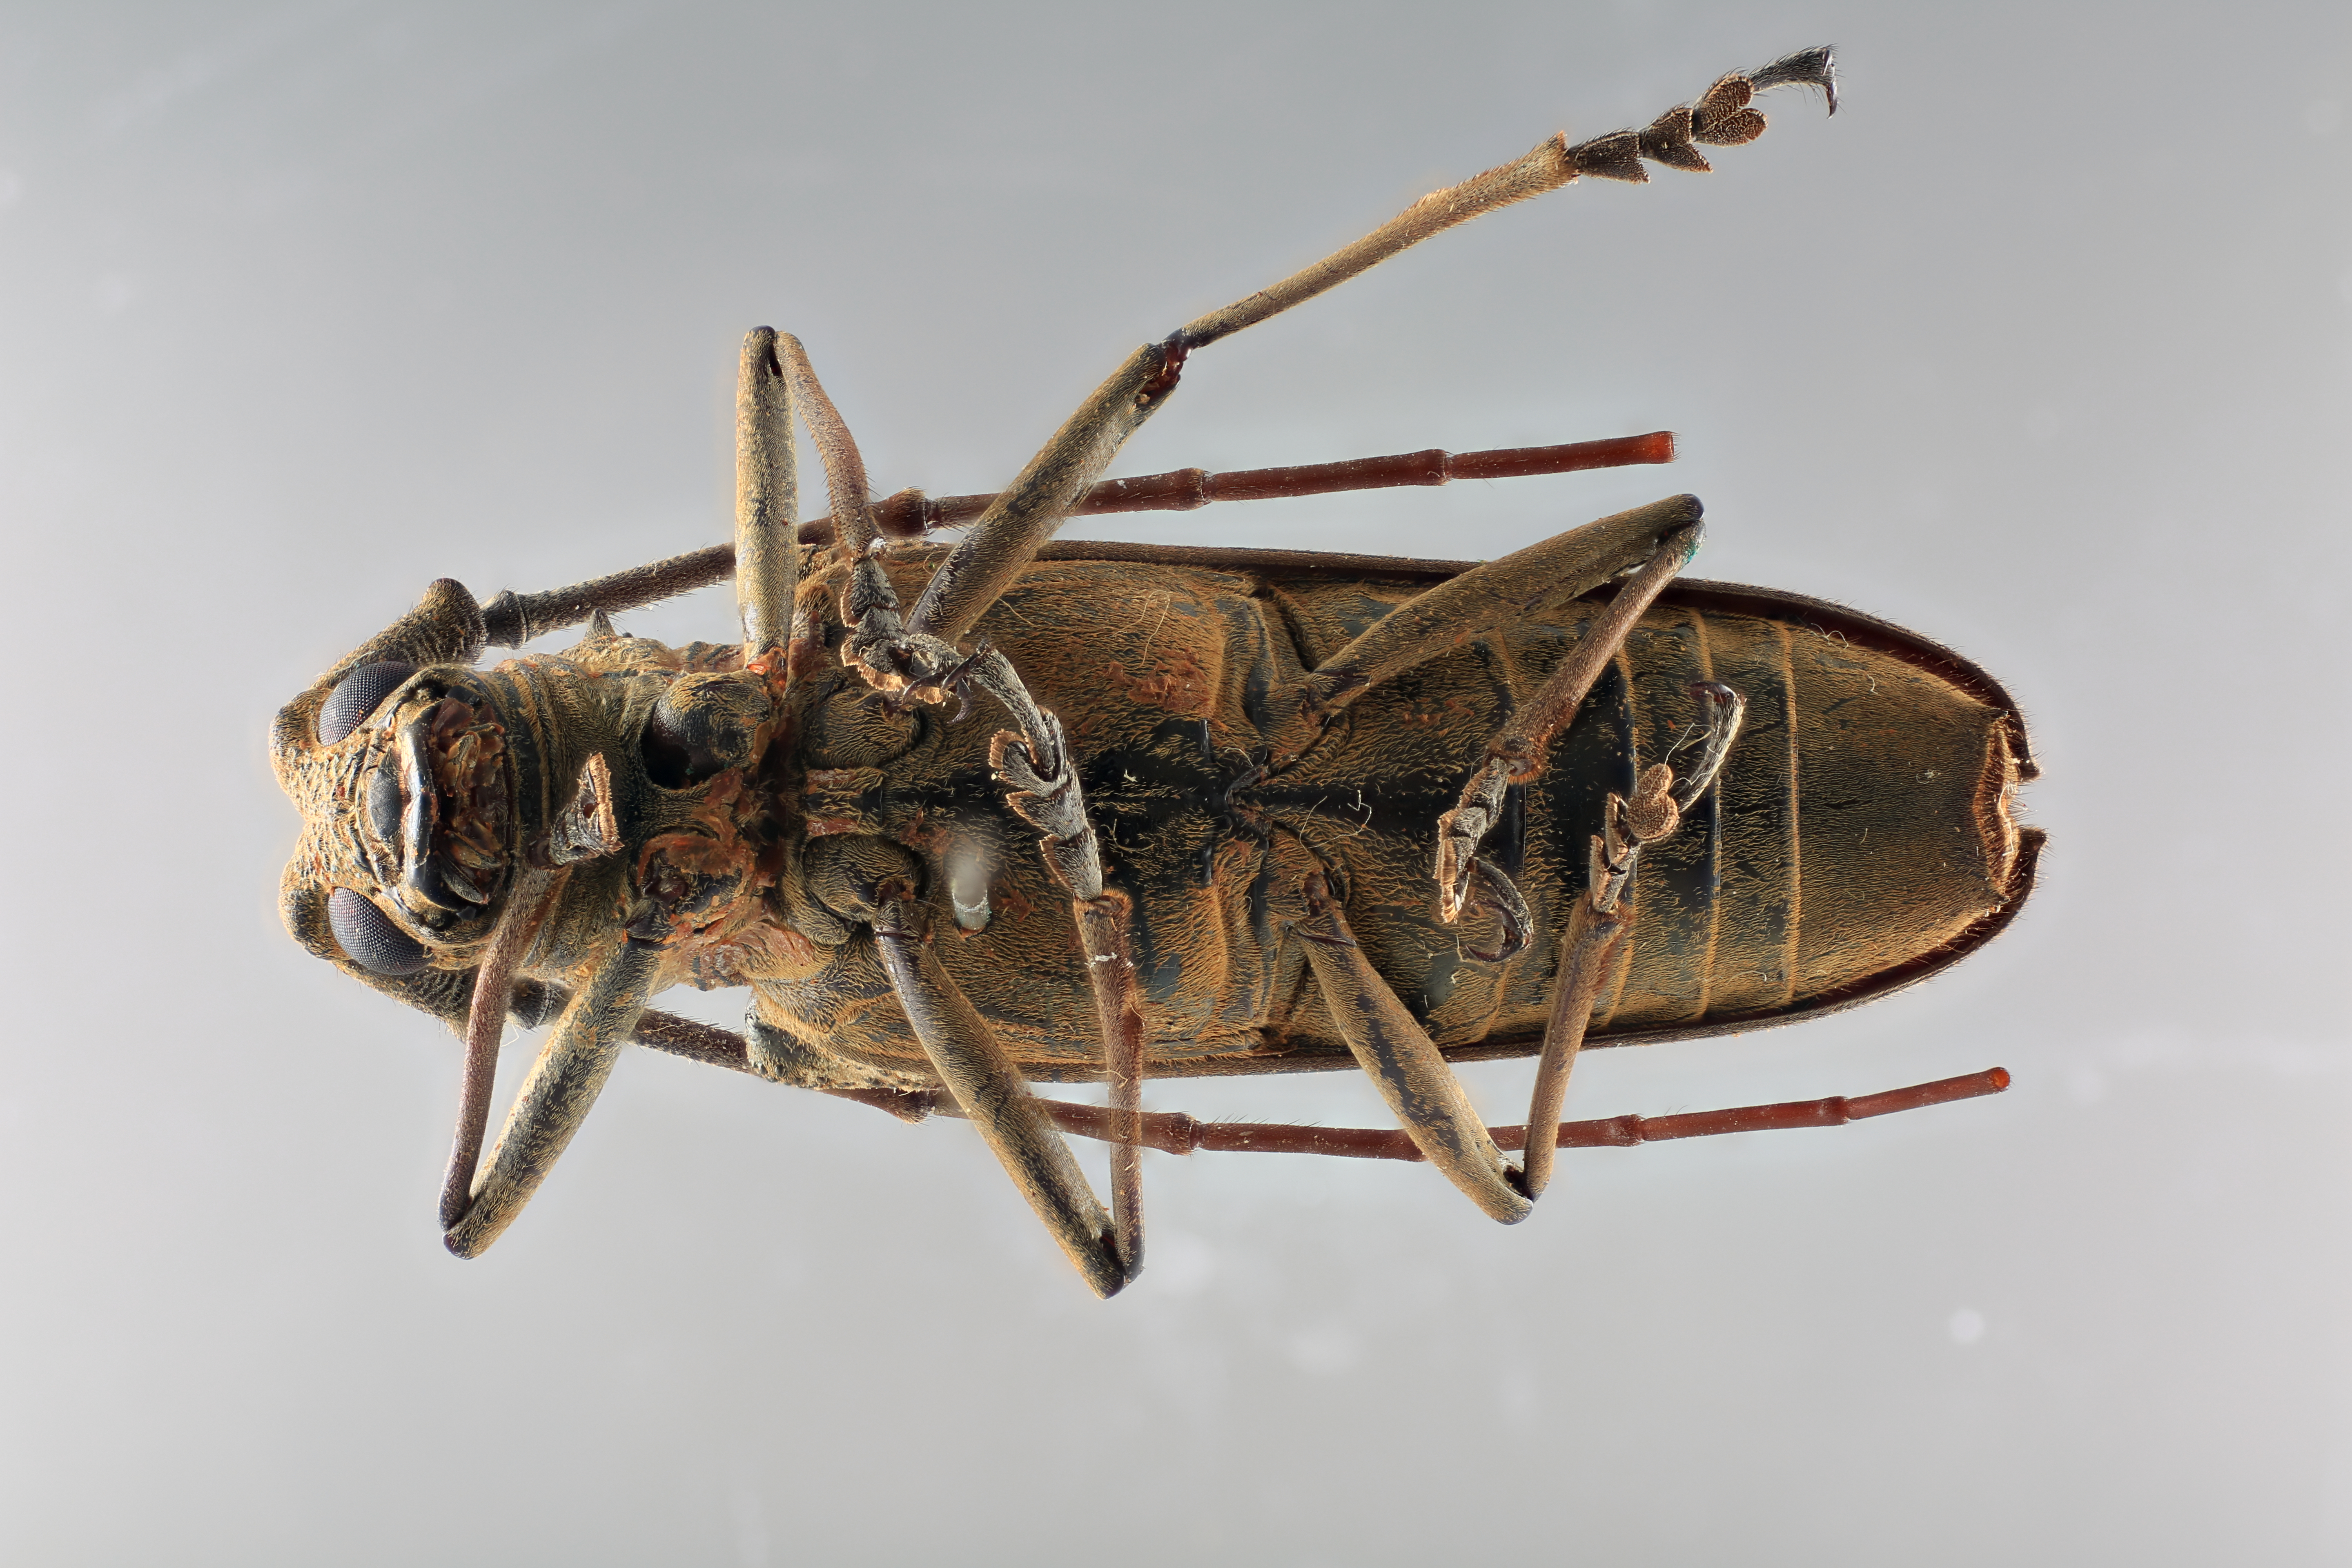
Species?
Taeniotes chapini
